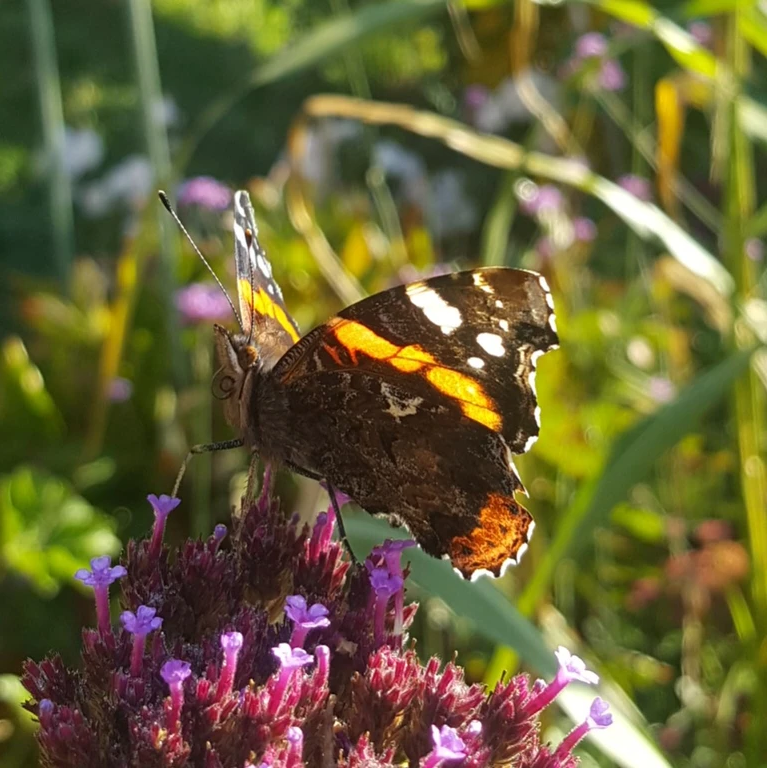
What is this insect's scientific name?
Vanessa atalanta
